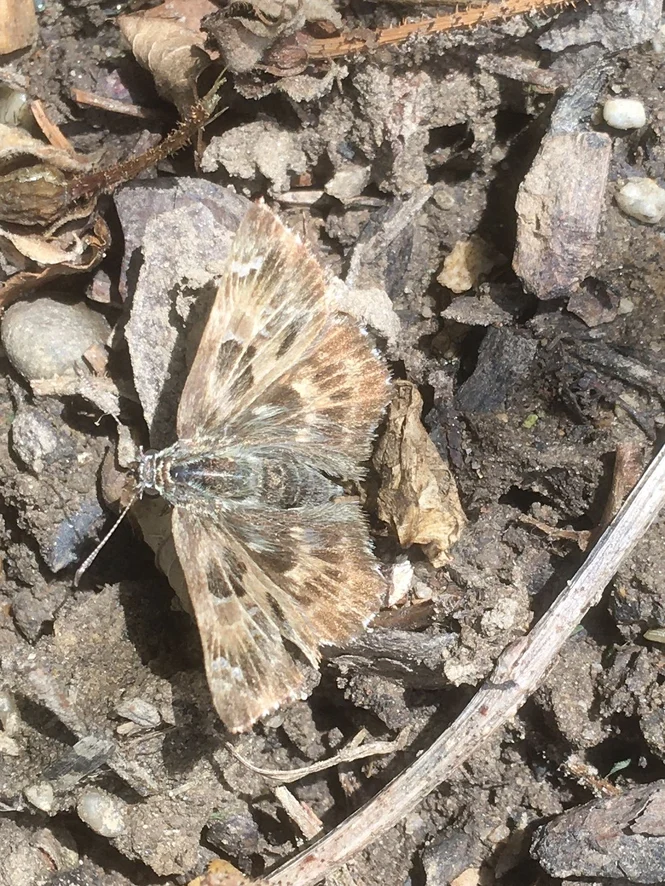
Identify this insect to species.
Carcharodus alceae
